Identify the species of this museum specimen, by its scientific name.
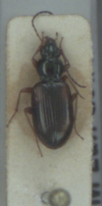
Bembidion tetracolum
